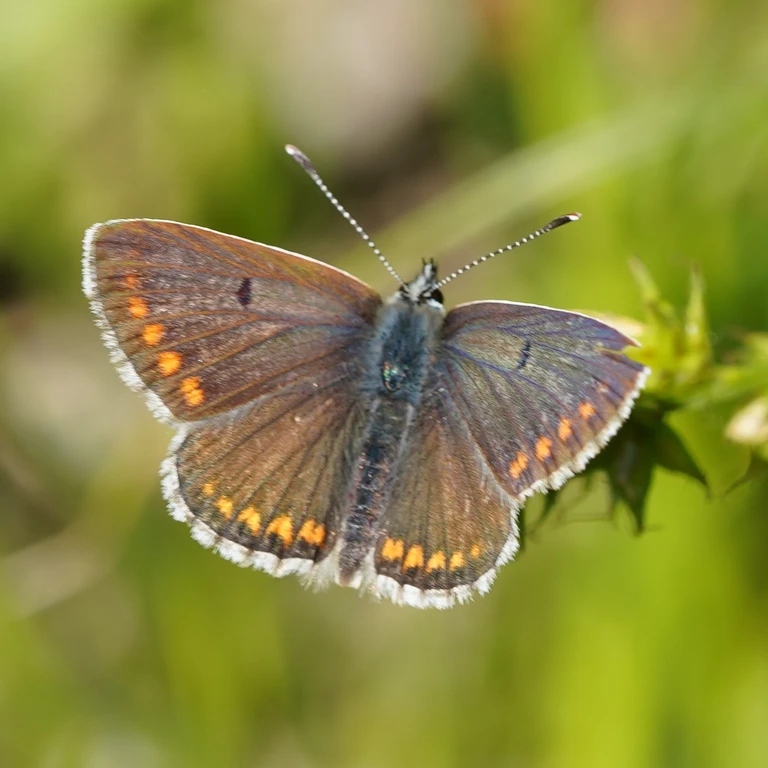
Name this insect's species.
Aricia agestis/artaxerxes
